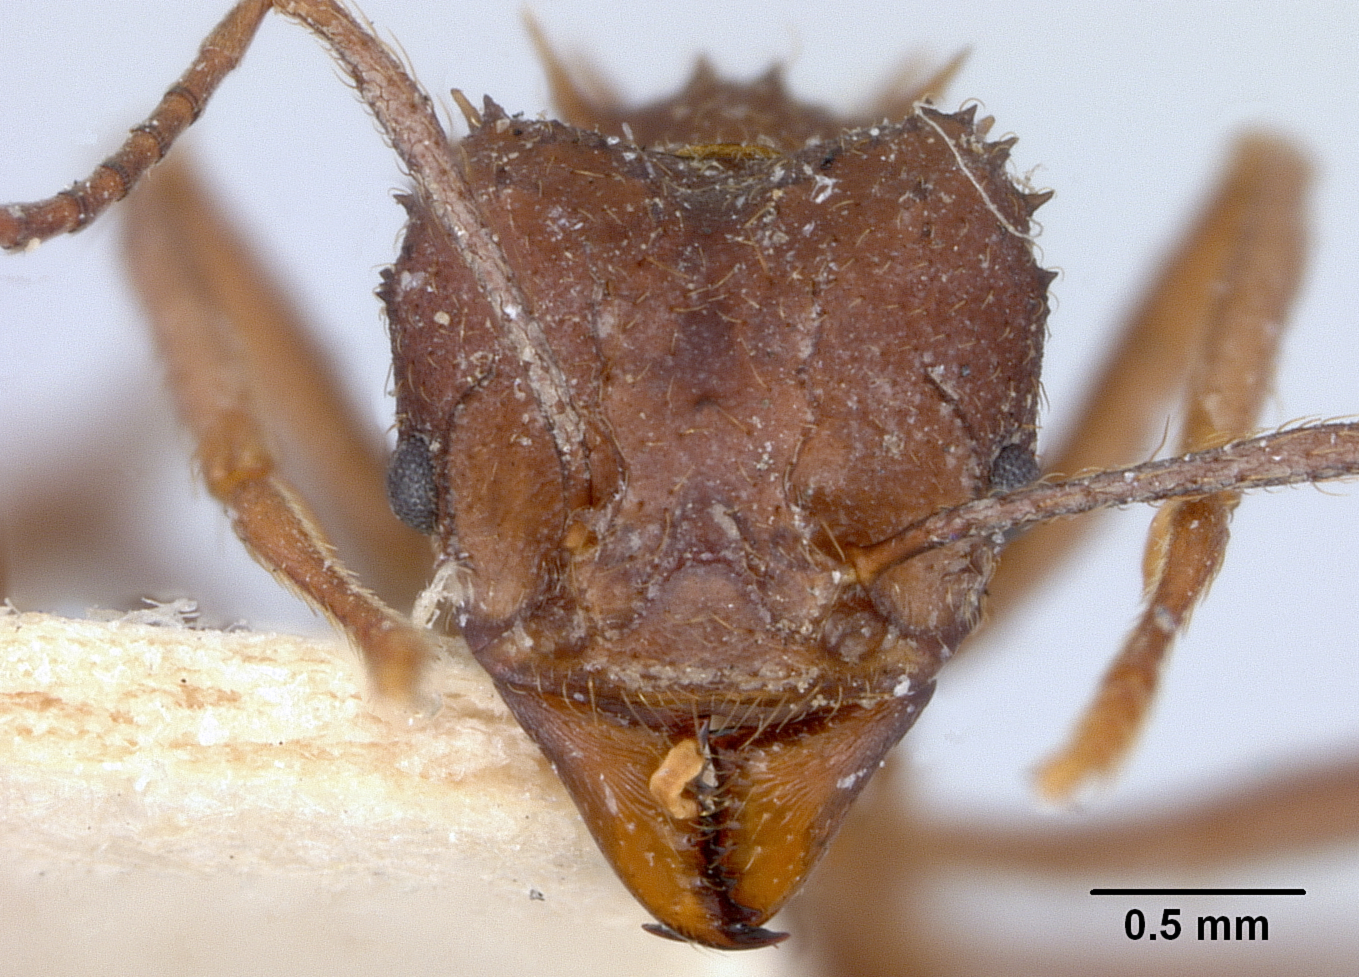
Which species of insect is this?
Atta aspersa
